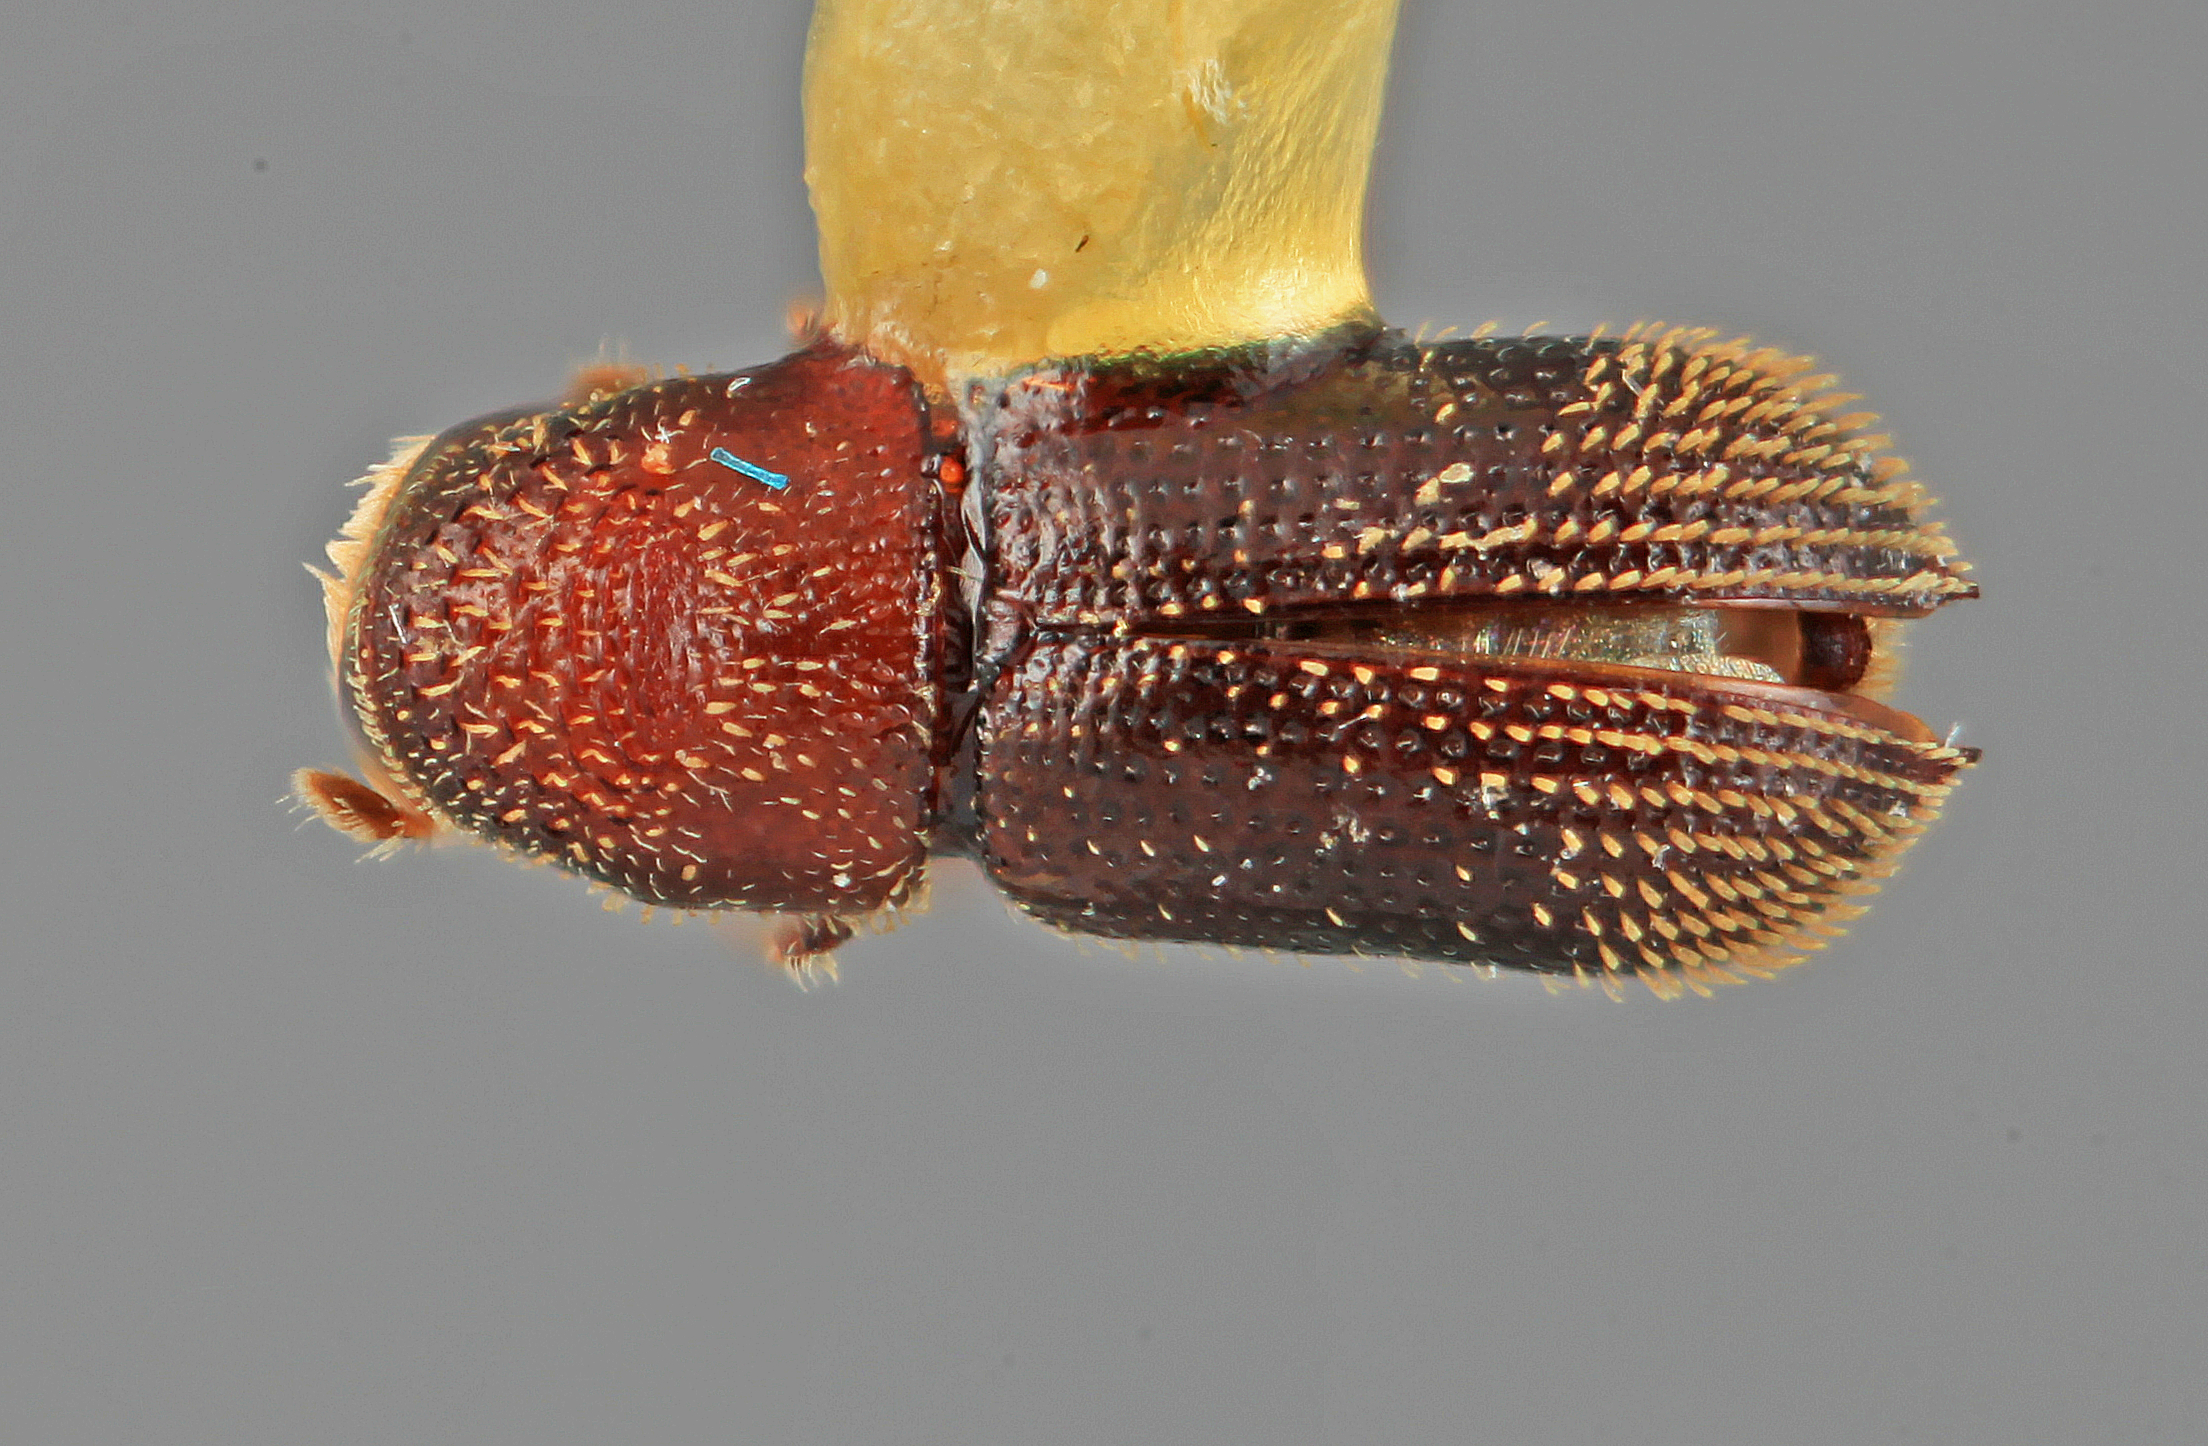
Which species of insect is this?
Phloeocleptus punctatus
